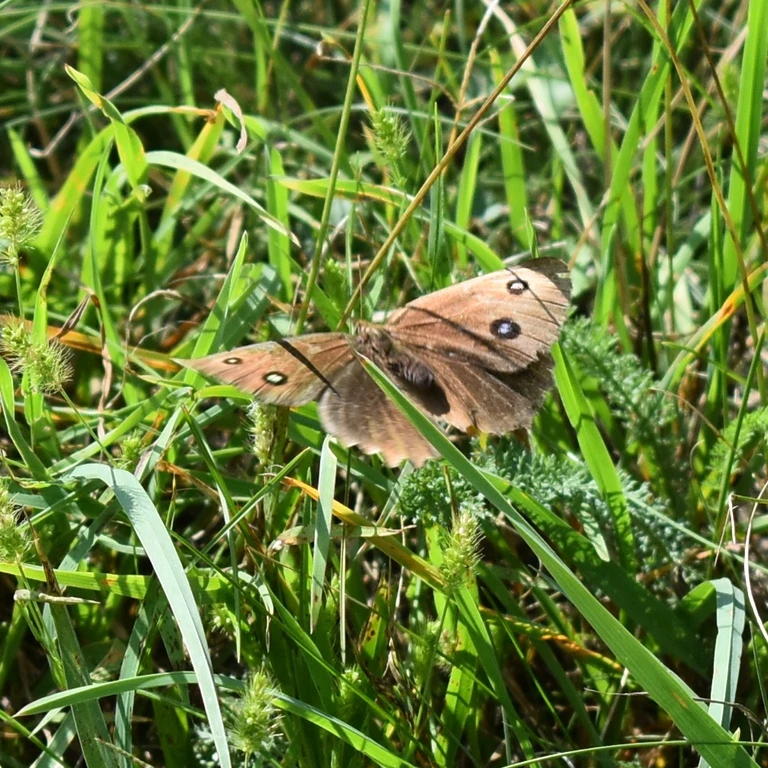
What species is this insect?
Minois dryas
